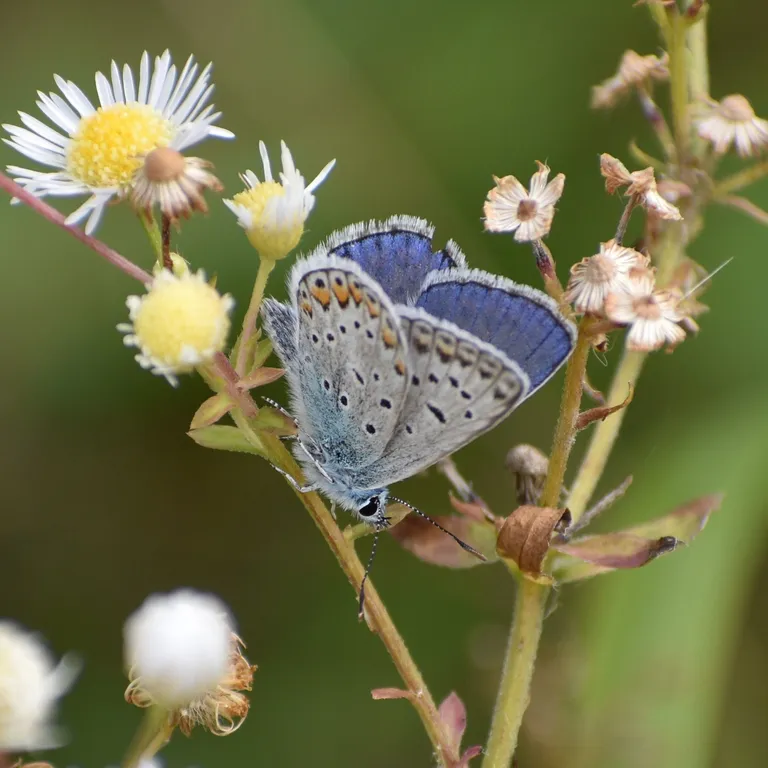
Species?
Polyommatus icarus
